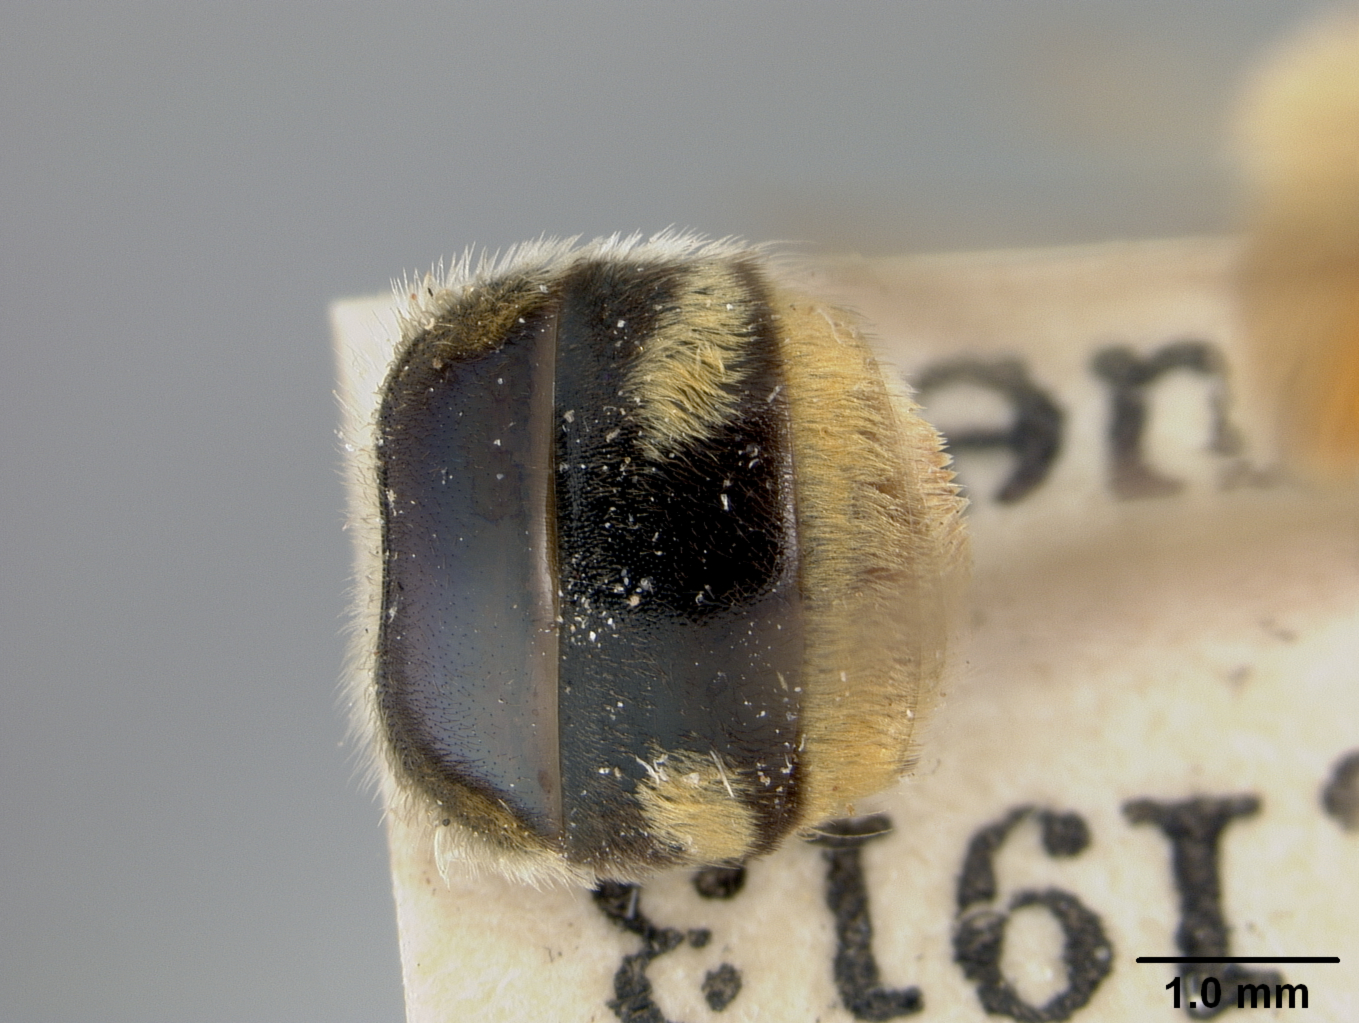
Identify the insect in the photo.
Exomalopsis bruesi
